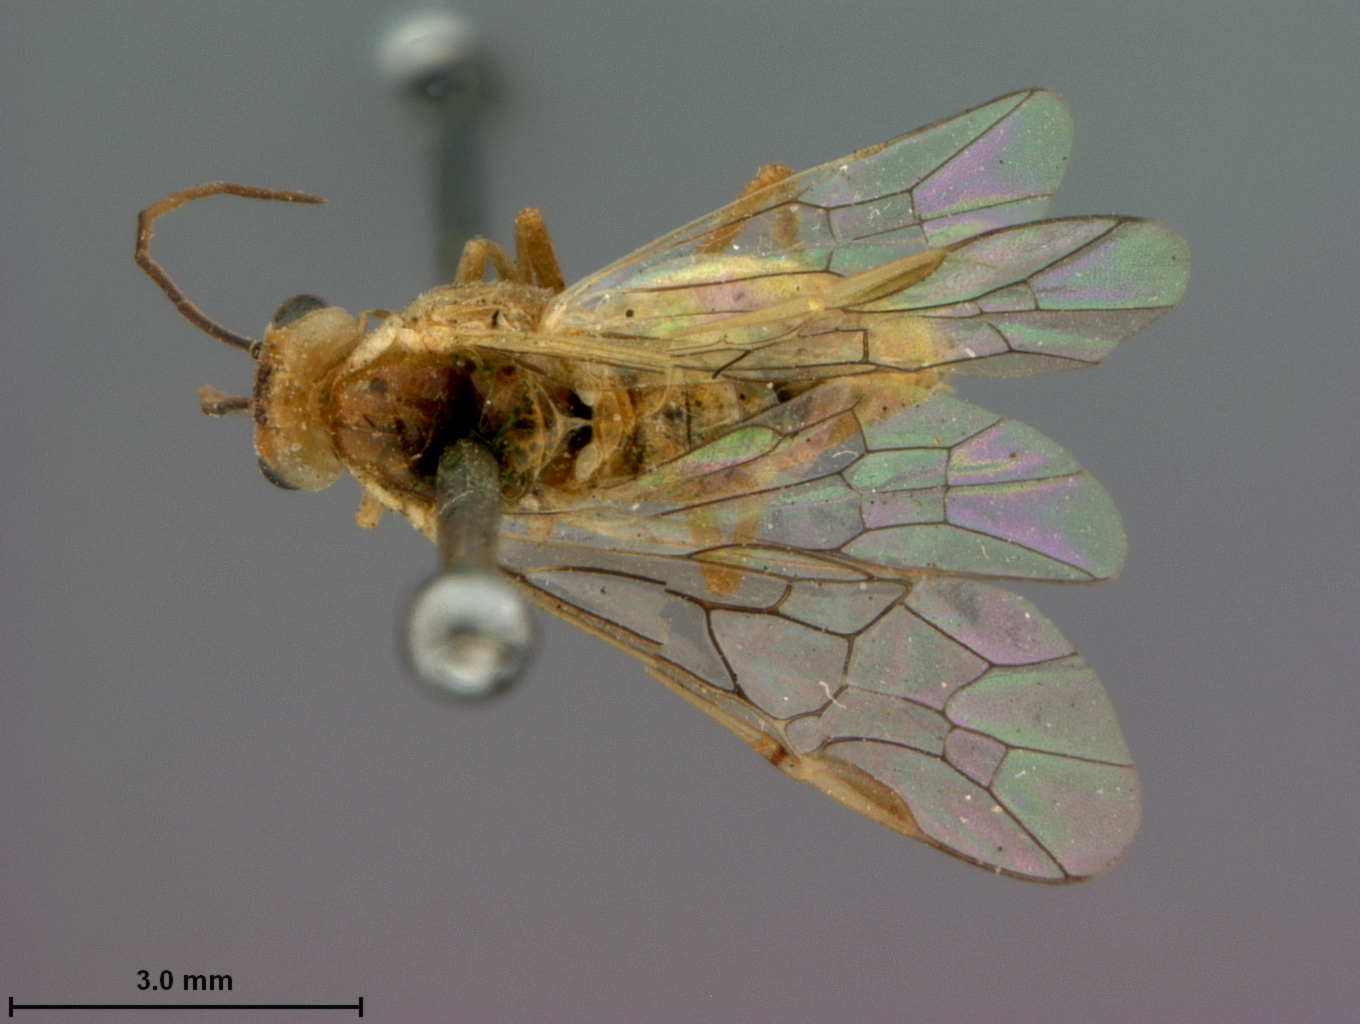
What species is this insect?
Amauronematus californicus
